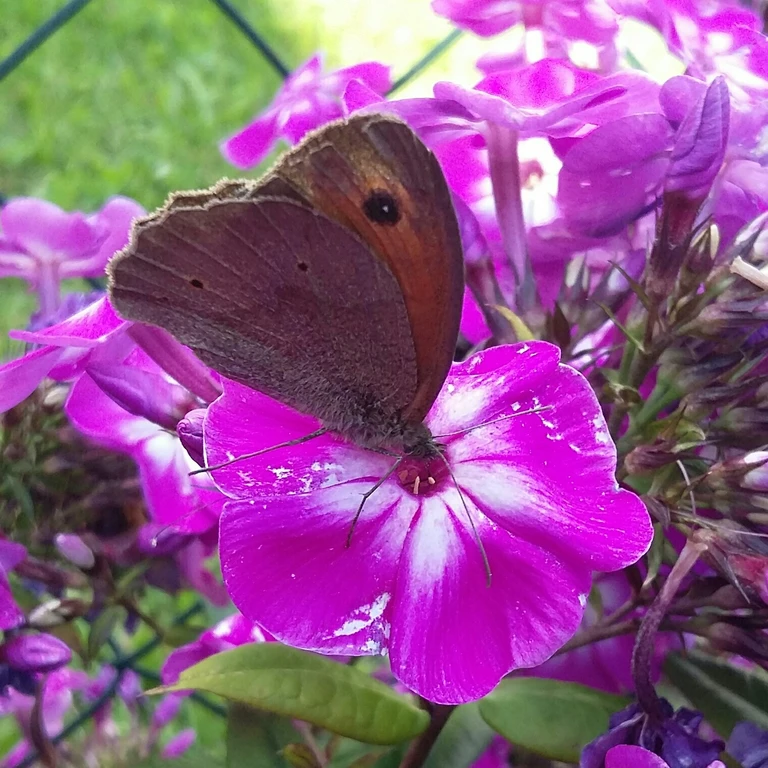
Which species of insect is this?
Maniola jurtina
